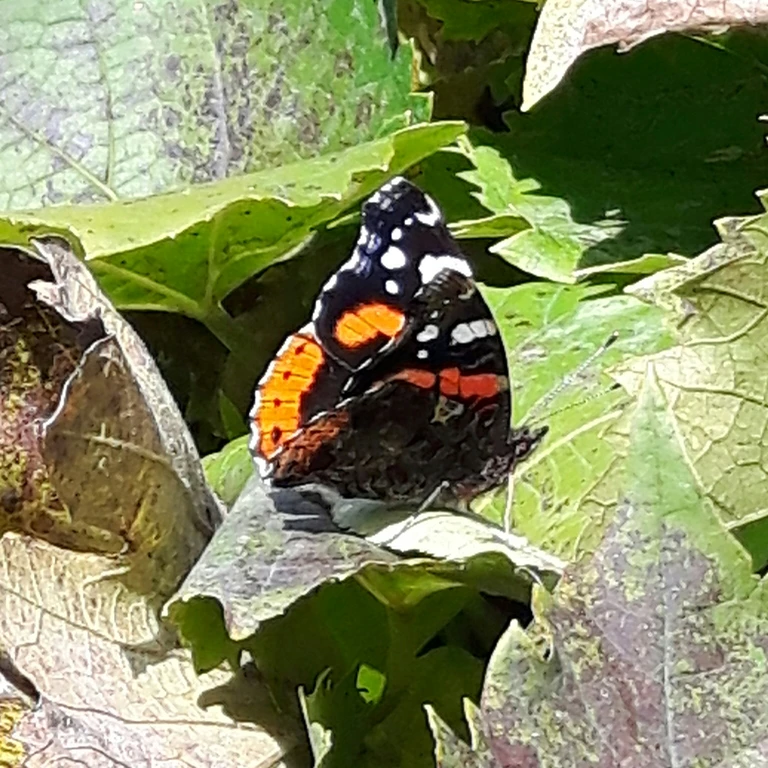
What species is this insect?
Vanessa atalanta
